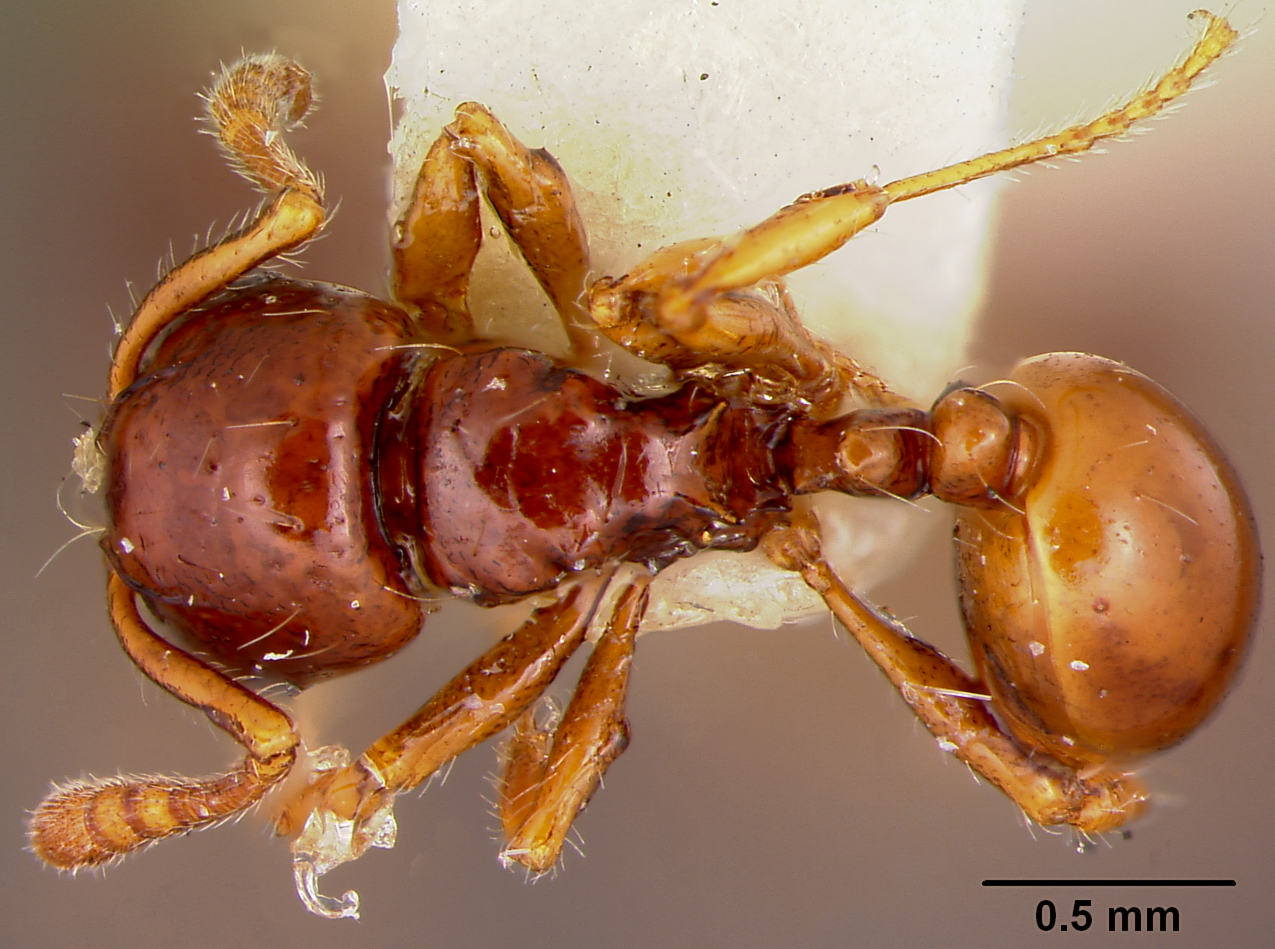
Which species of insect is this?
Pristomyrmex mandibularis
